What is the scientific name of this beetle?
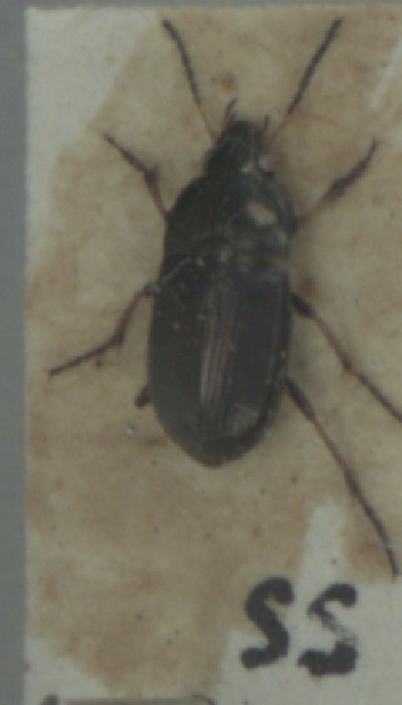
Amara plebeja
